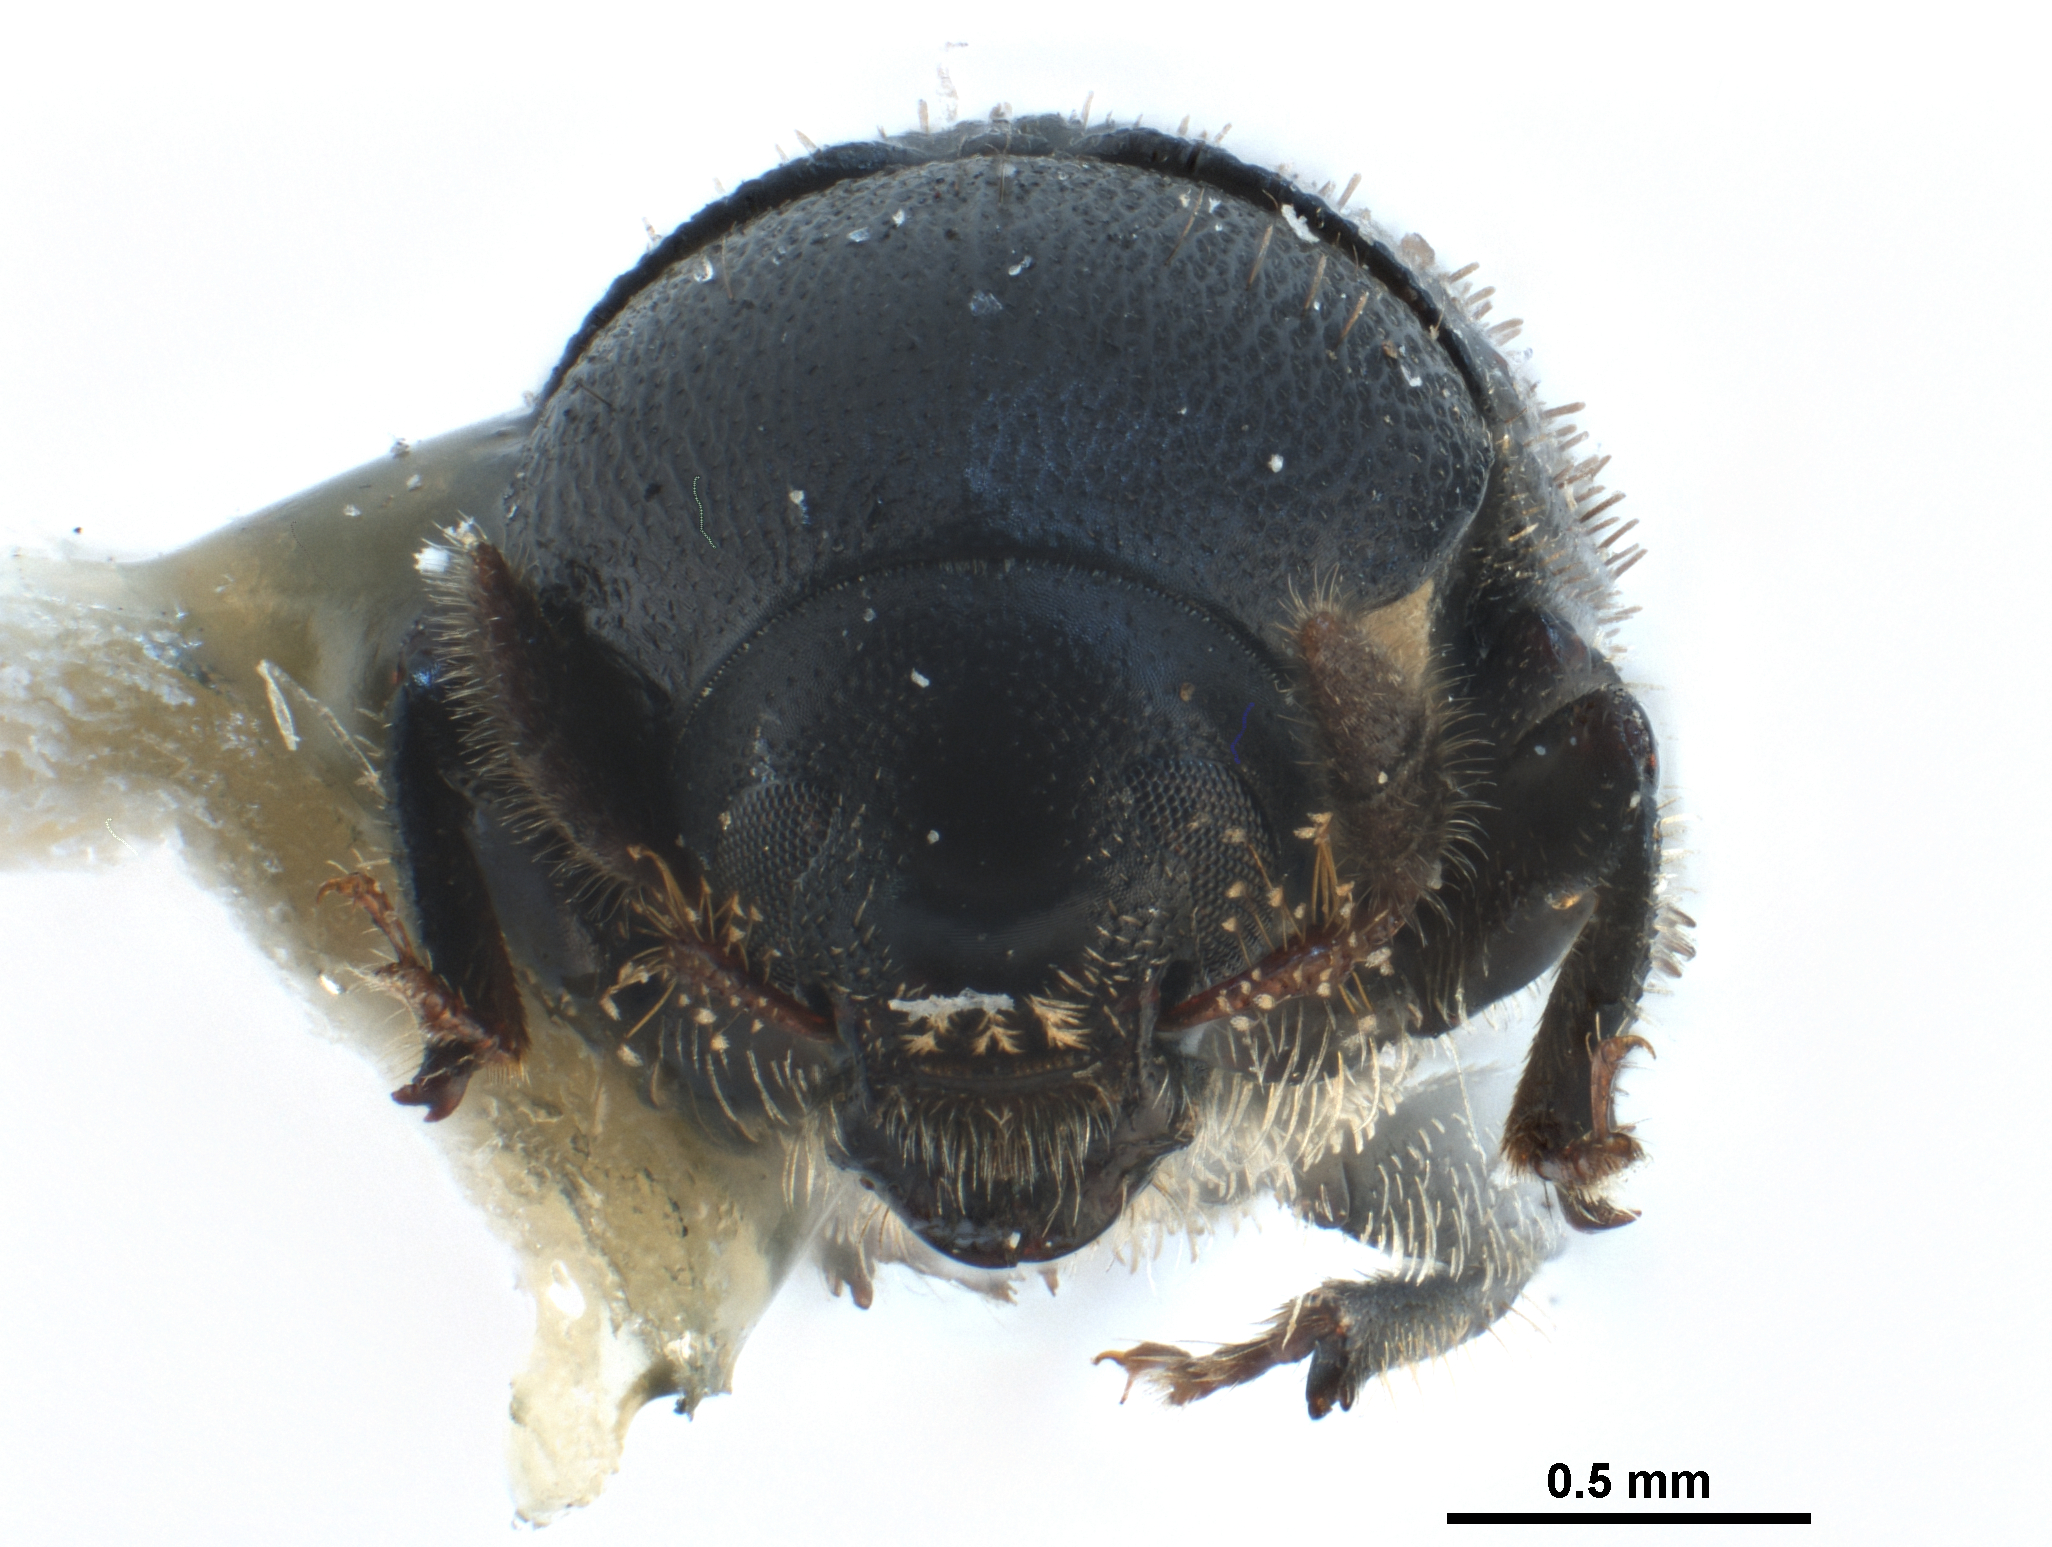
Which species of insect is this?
Bothrosternus definitus
